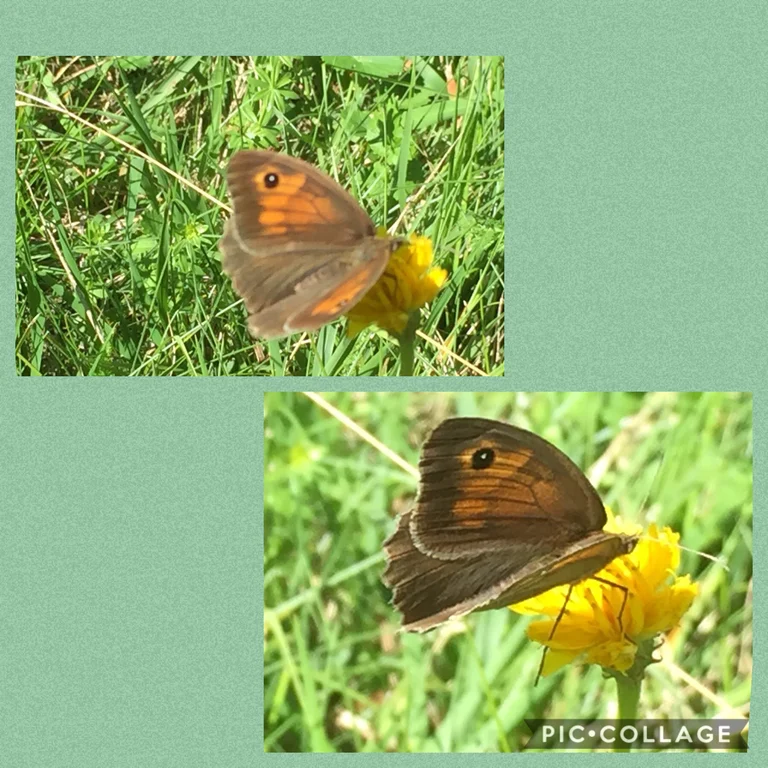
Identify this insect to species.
Maniola jurtina
